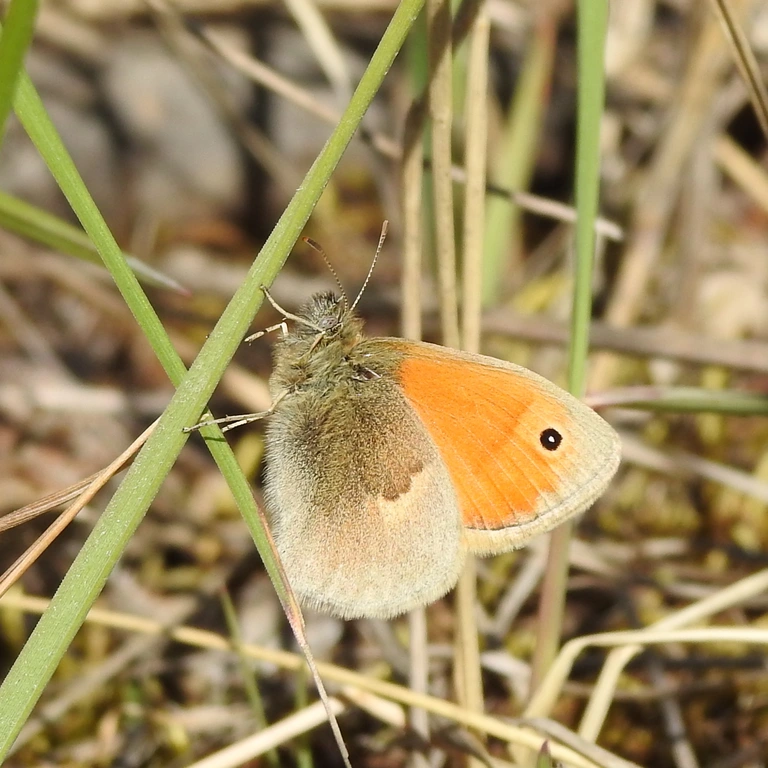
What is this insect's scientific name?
Coenonympha pamphilus
